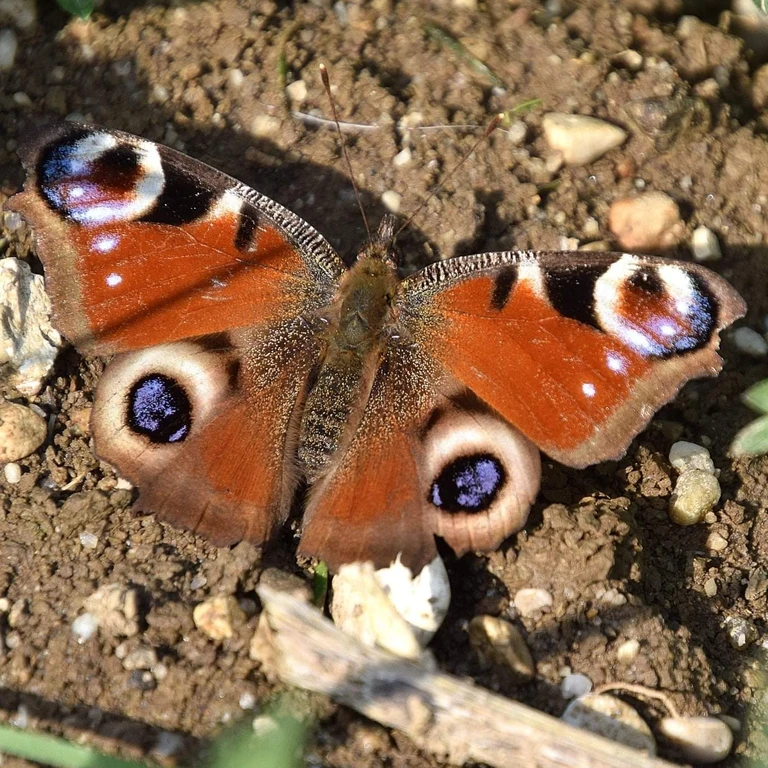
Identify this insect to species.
Aglais io
